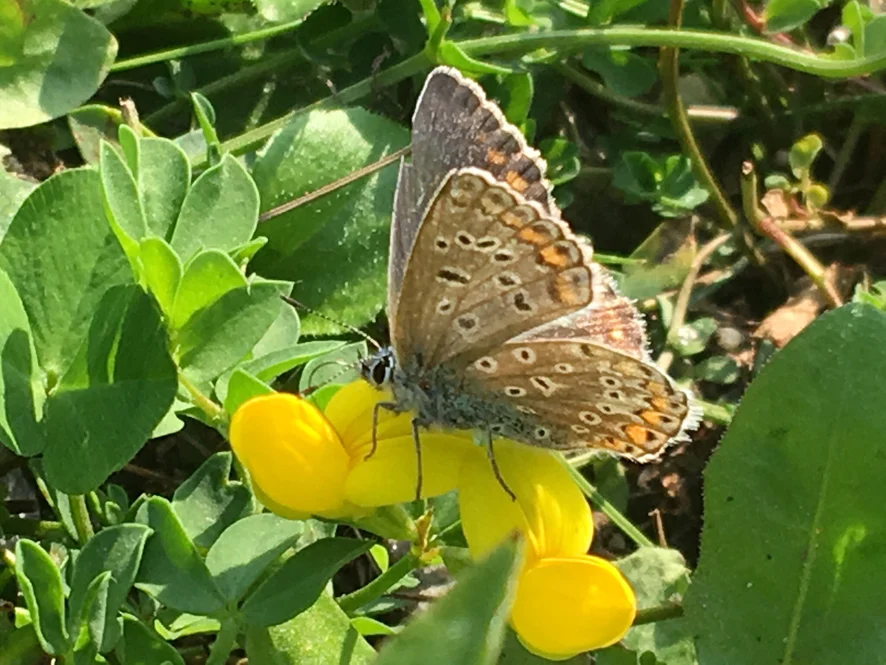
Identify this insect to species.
Polyommatus icarus
